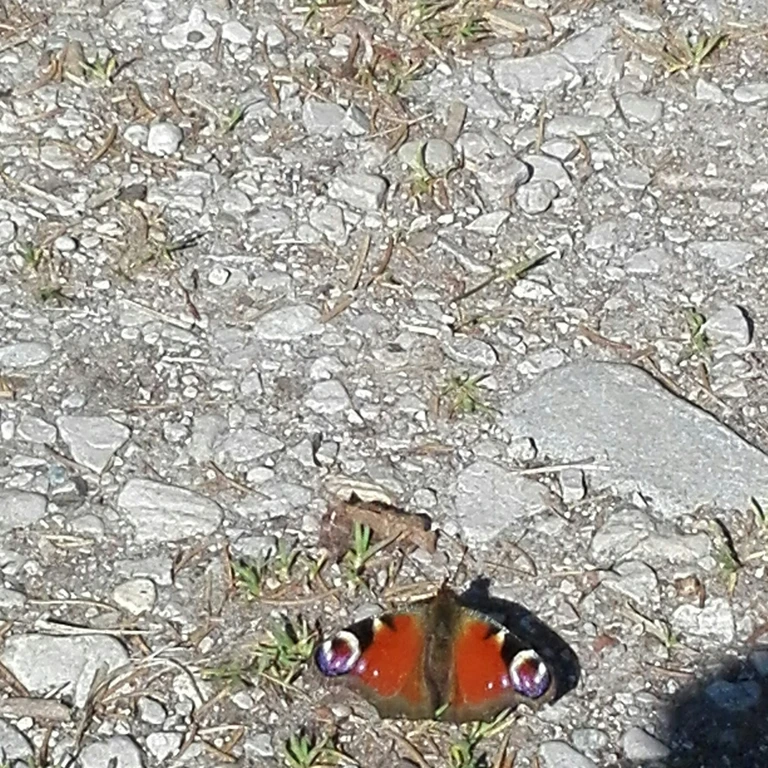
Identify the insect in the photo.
Aglais io
